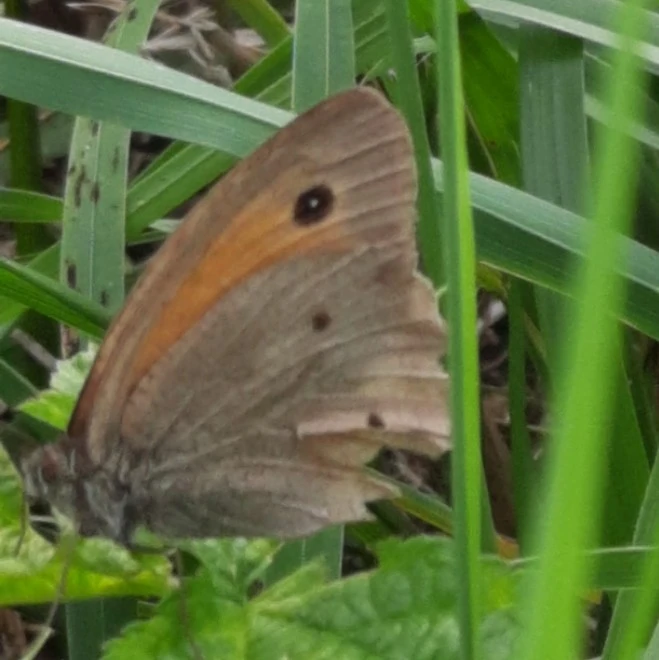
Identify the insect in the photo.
Maniola jurtina
